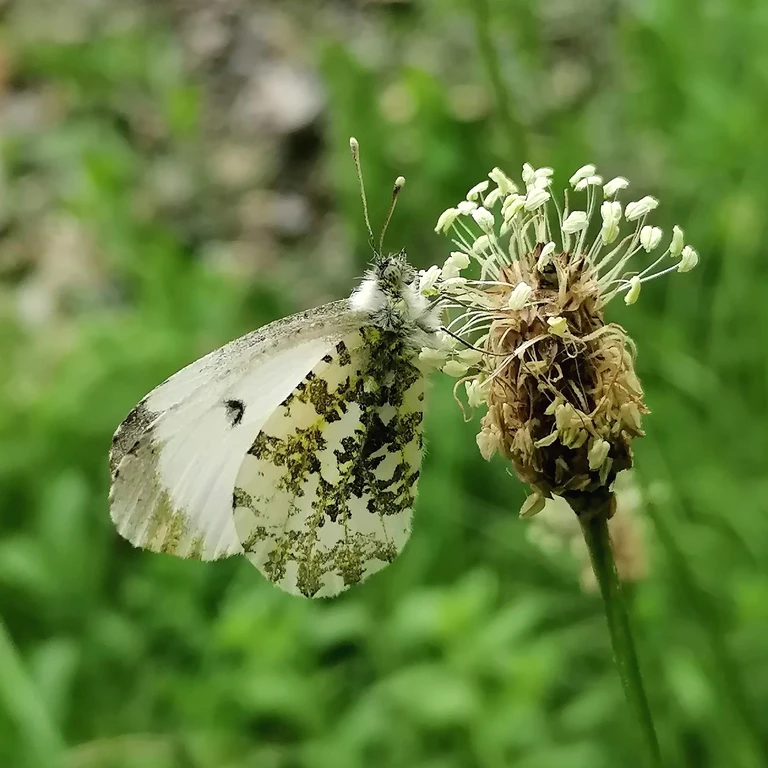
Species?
Anthocharis cardamines
